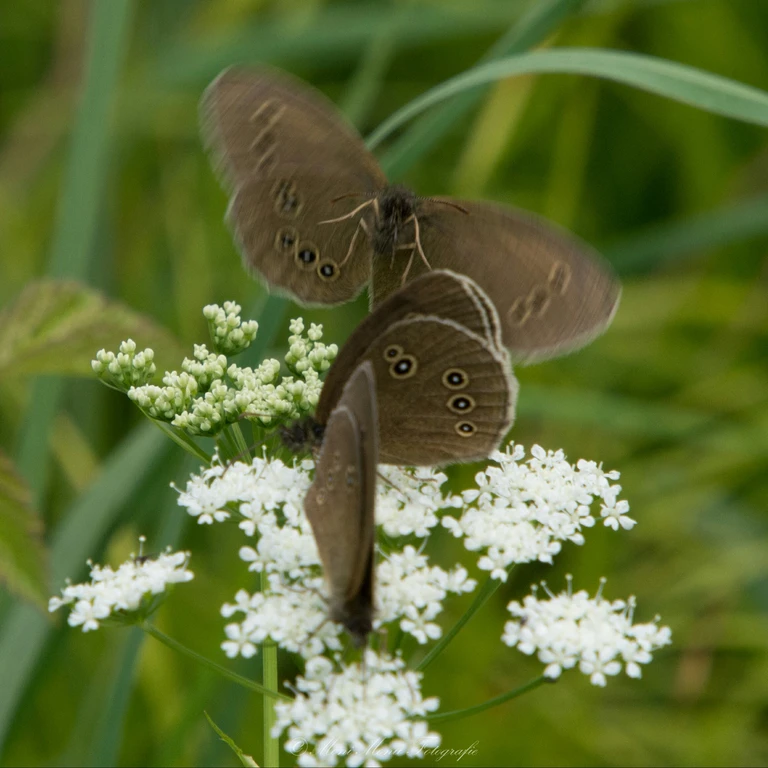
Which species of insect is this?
Aphantopus hyperantus
